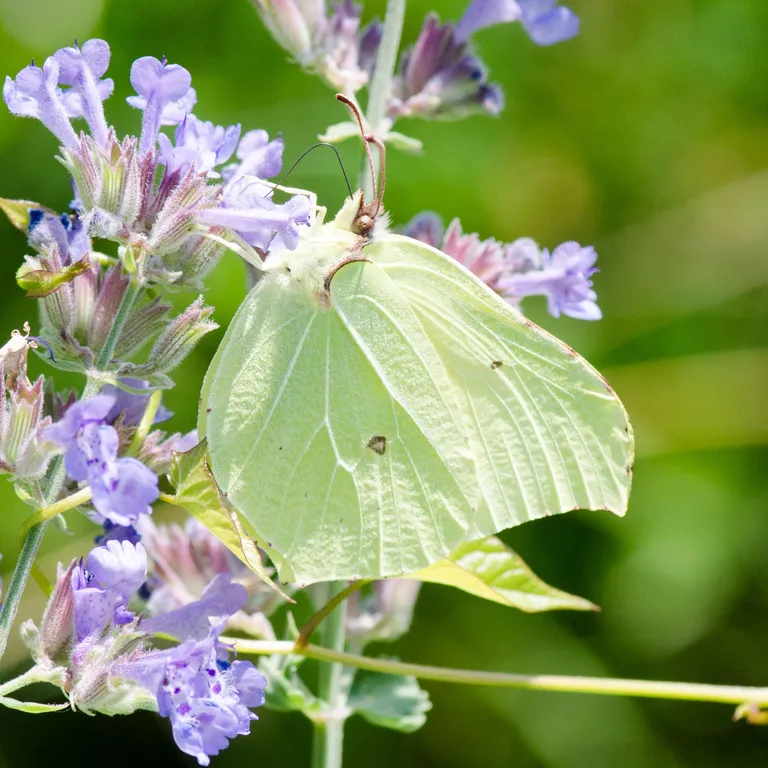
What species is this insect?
Gonepteryx rhamni
